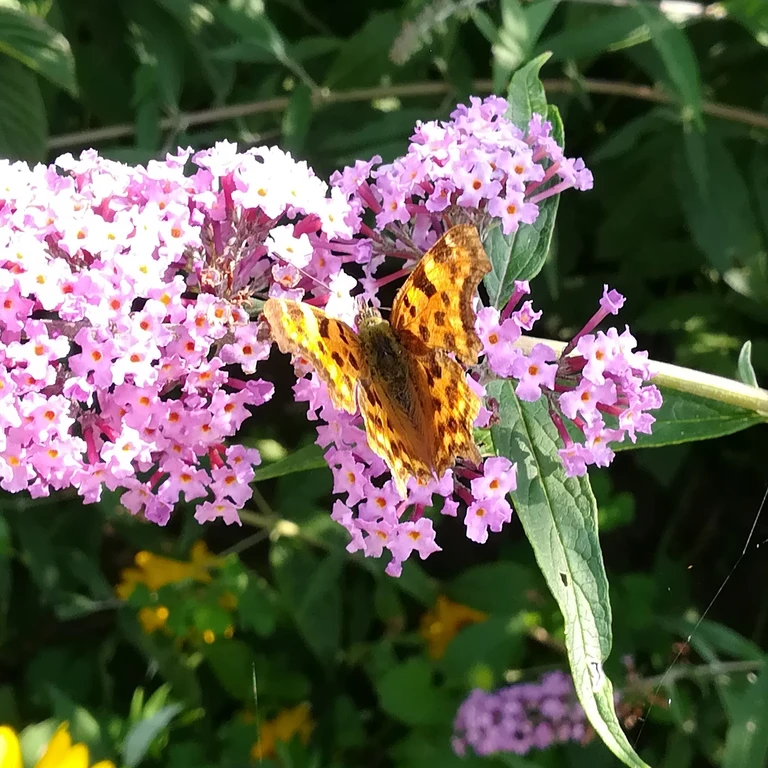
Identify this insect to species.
Polygonia c-album
